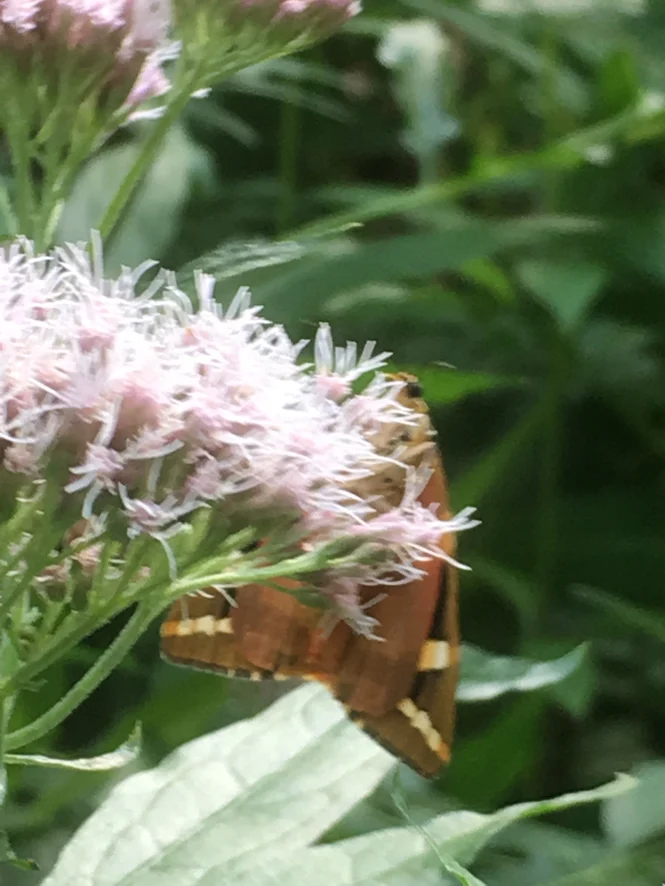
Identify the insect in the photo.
Euplagia quadripunctaria
